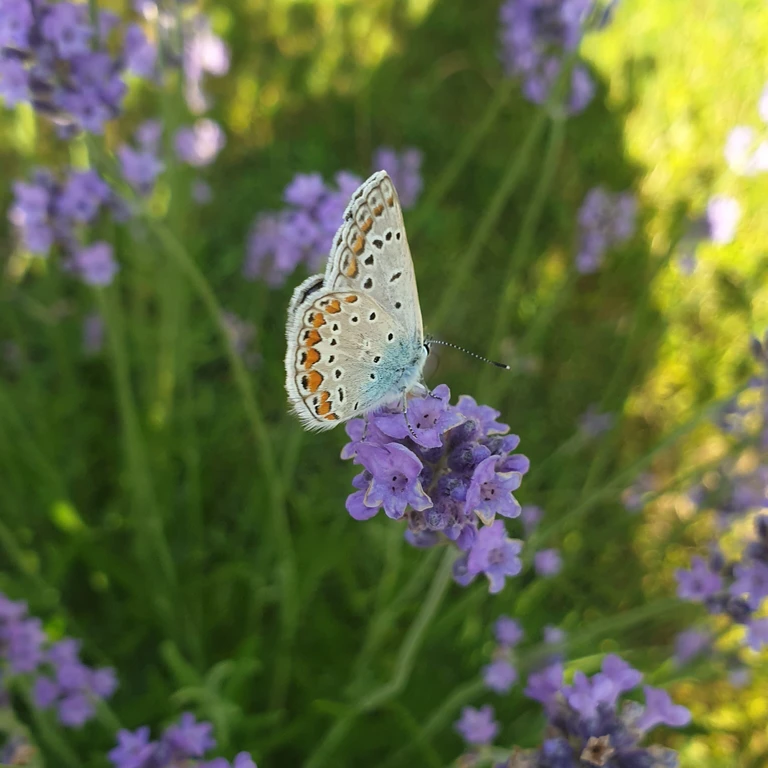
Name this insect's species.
Polyommatus icarus
